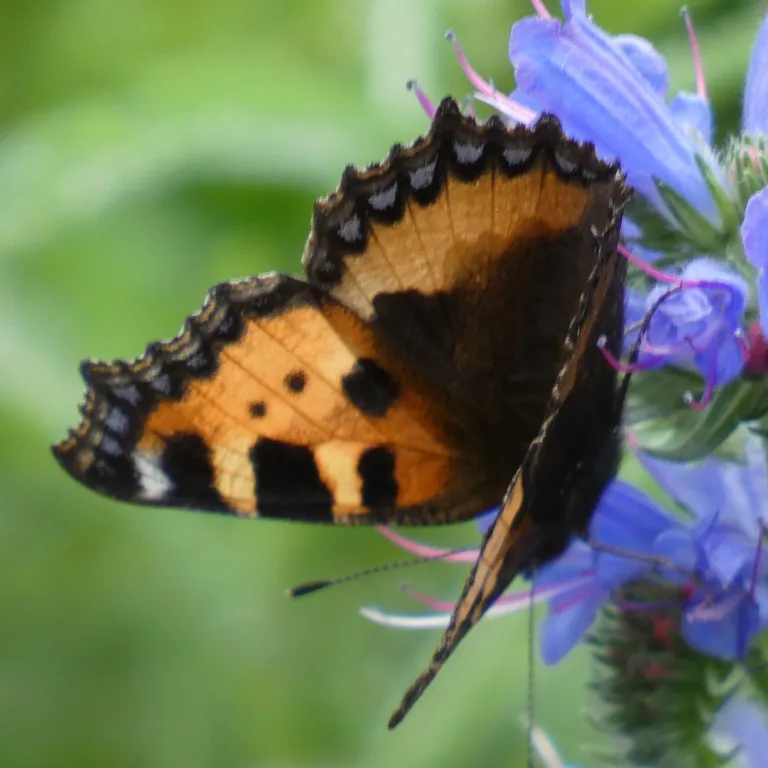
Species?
Aglais urticae
